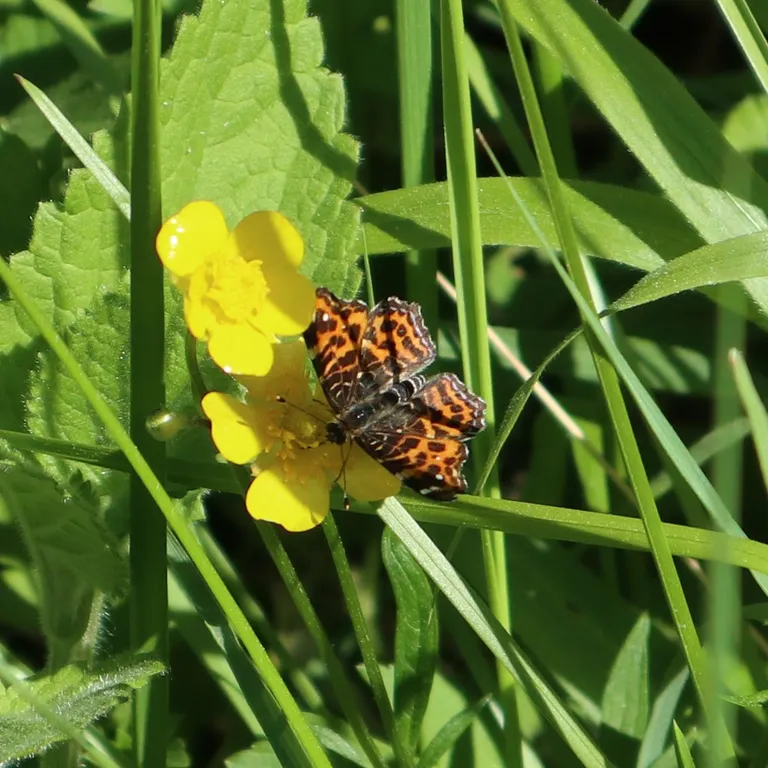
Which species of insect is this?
Araschnia levana
